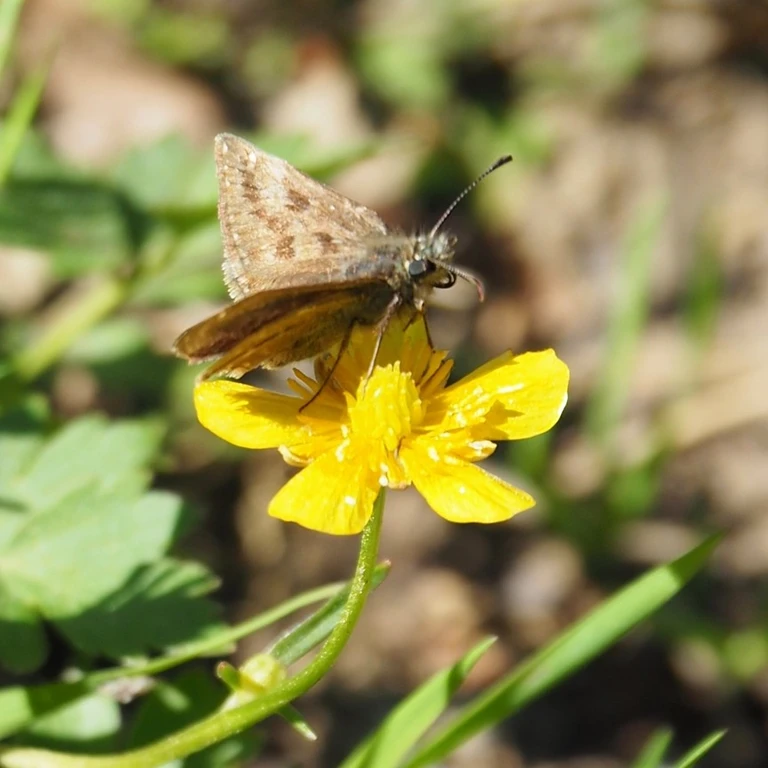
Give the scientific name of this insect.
Erynnis tages
